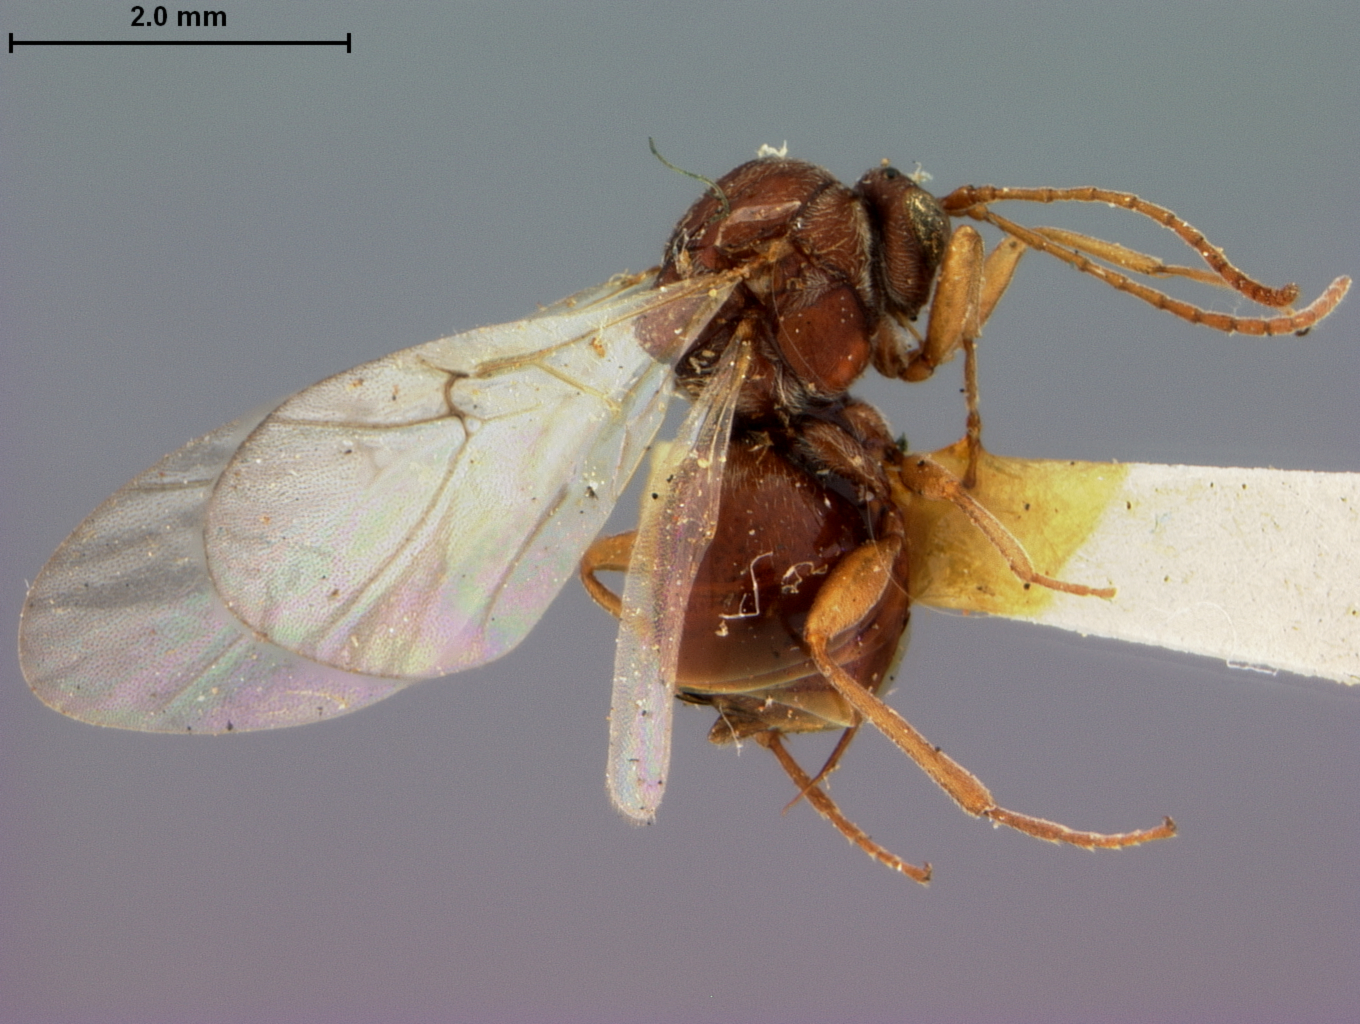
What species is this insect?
Andricus dasydactyli
